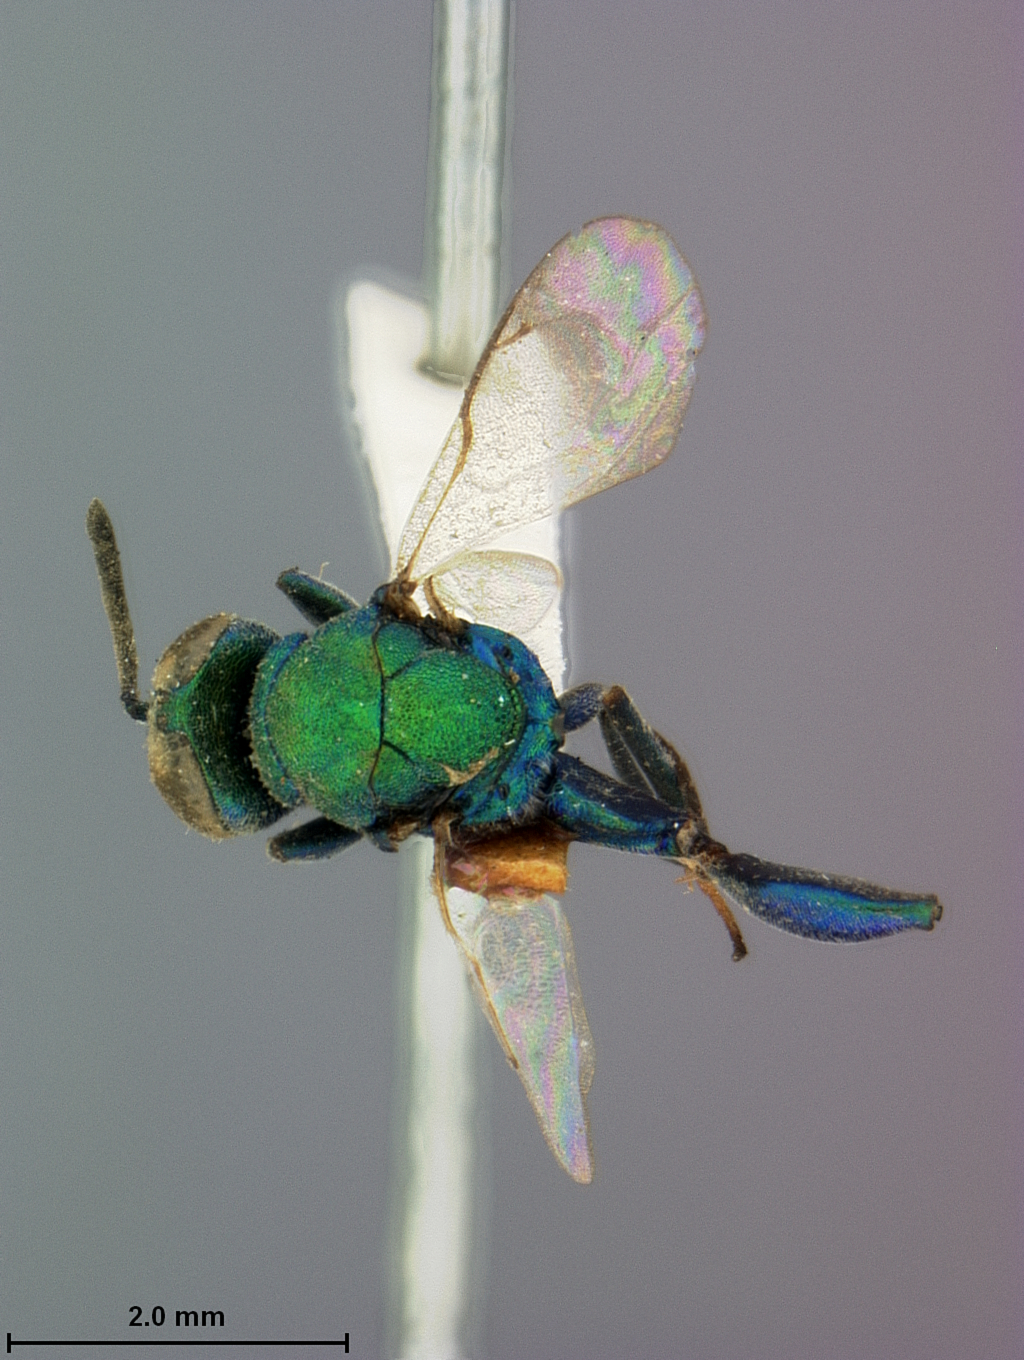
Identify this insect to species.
Agamerion coeruleiventris
